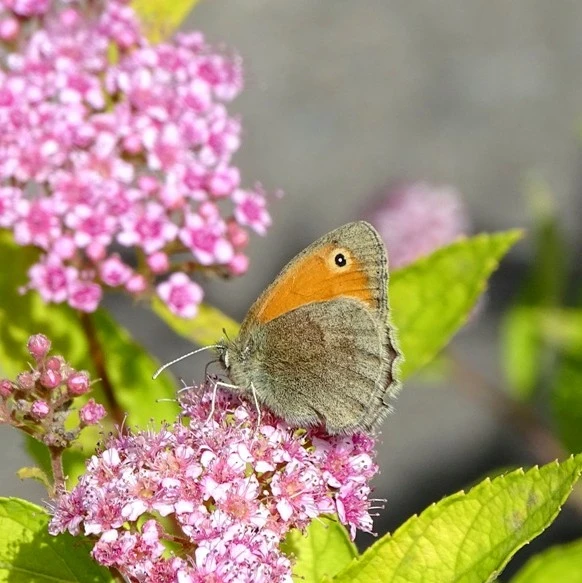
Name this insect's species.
Coenonympha pamphilus
